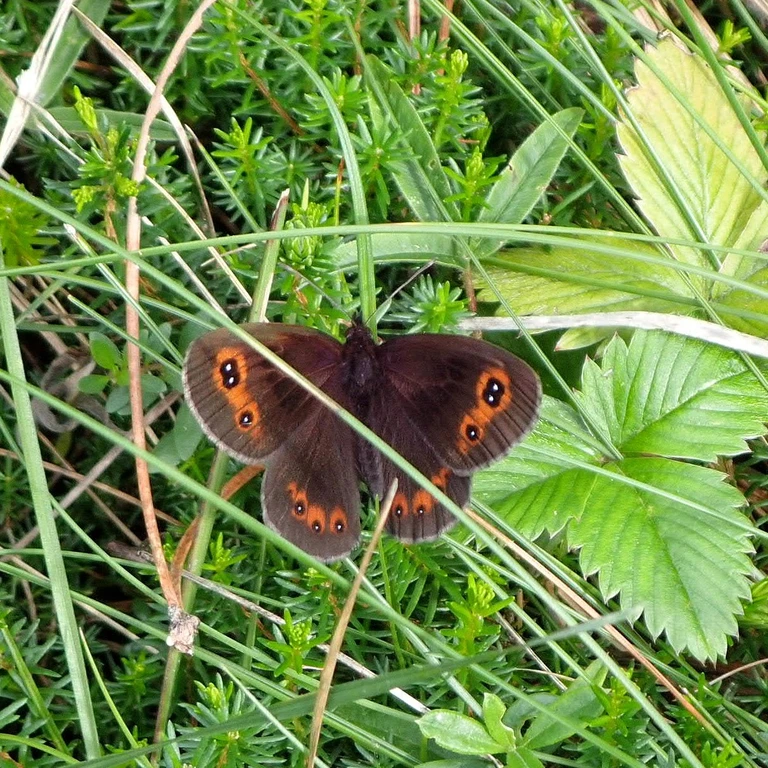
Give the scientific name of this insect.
Erebia aethiops
